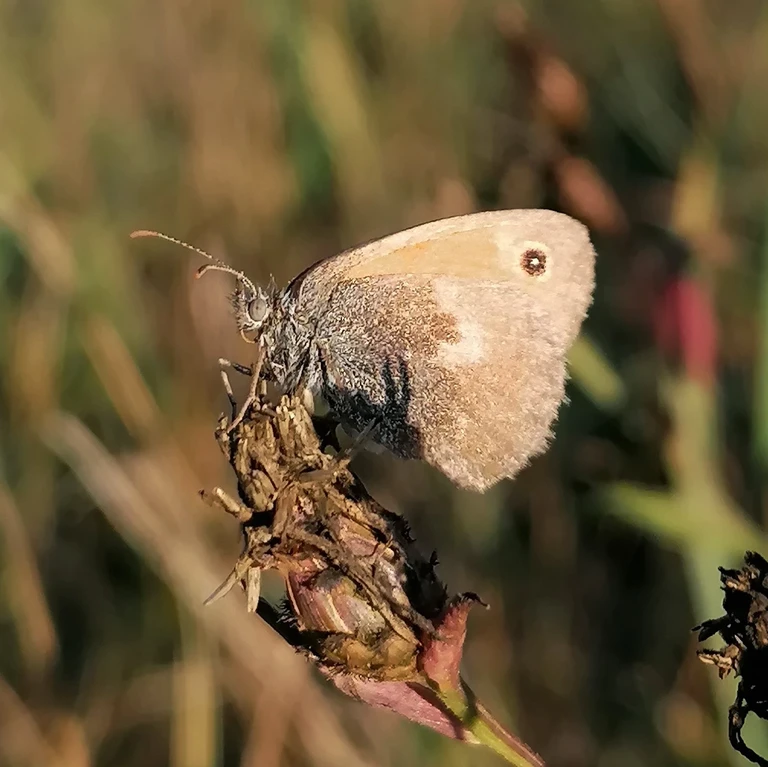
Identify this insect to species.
Coenonympha pamphilus
